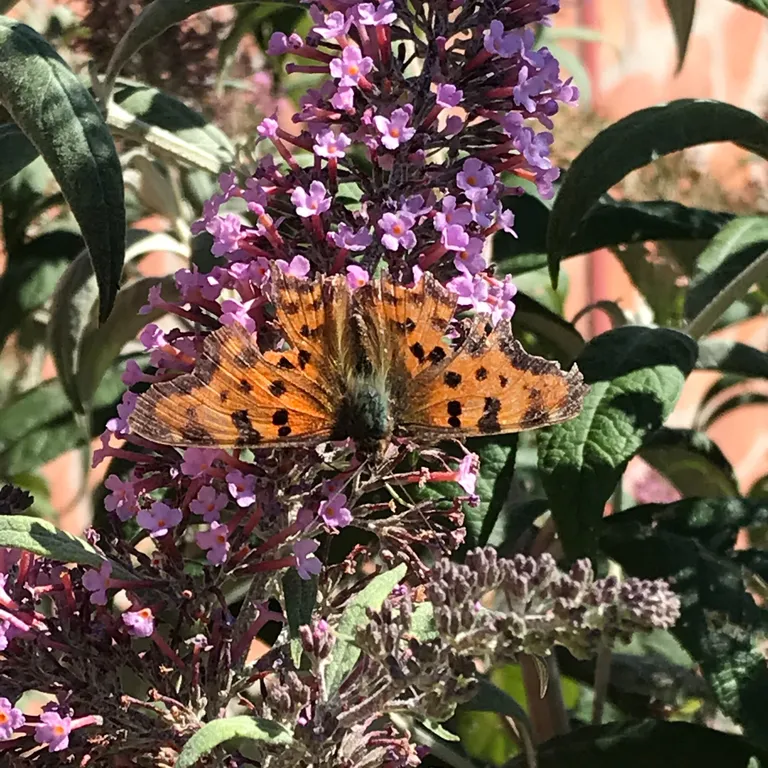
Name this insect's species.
Polygonia c-album
